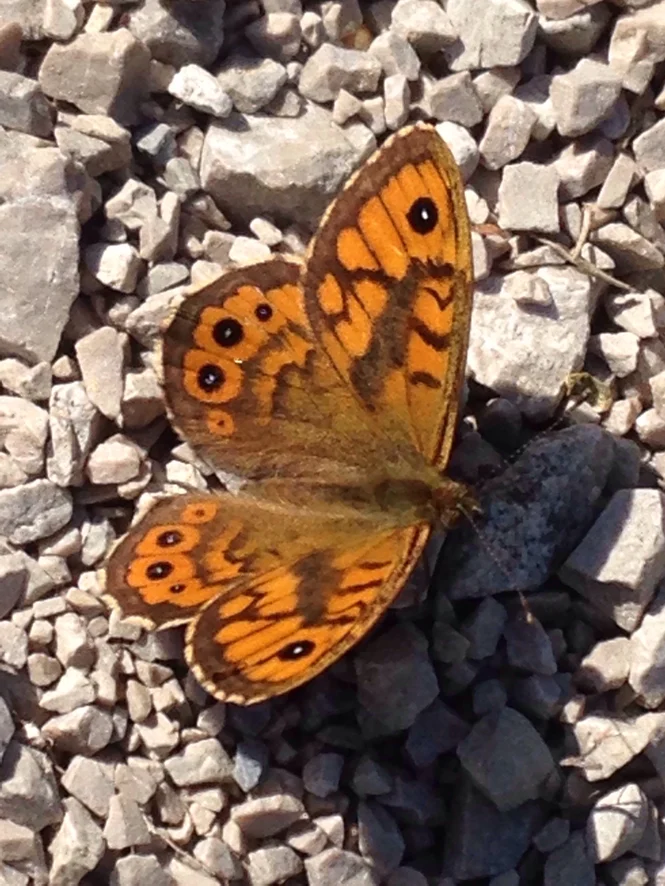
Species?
Lasiommata megera (also Pararge megera)
